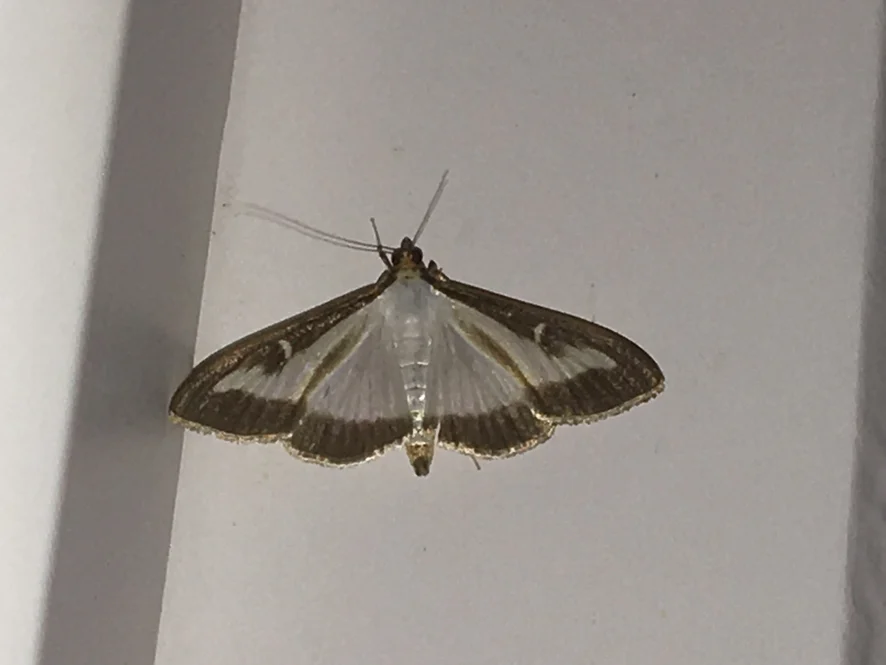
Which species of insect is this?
Cydalima perspectalis
